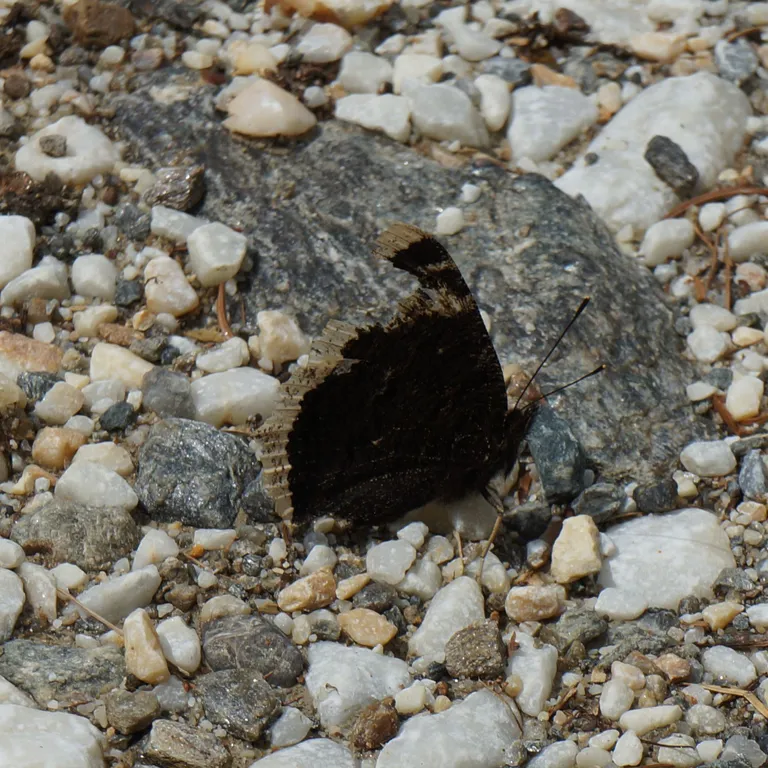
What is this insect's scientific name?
Nymphalis antiopa
